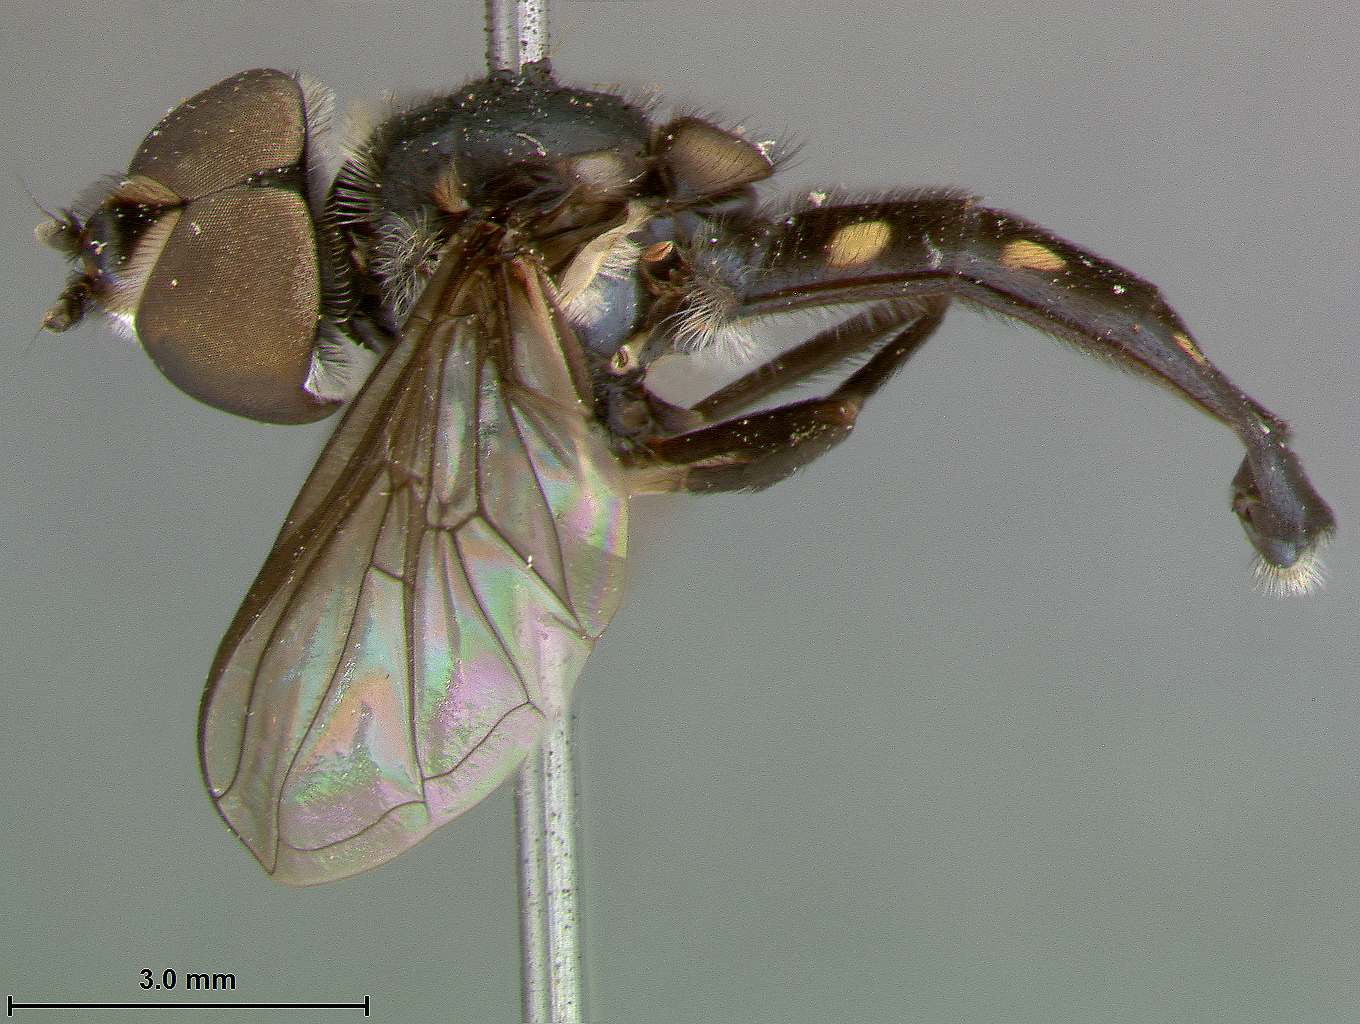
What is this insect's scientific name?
Ocyptamus notatus
